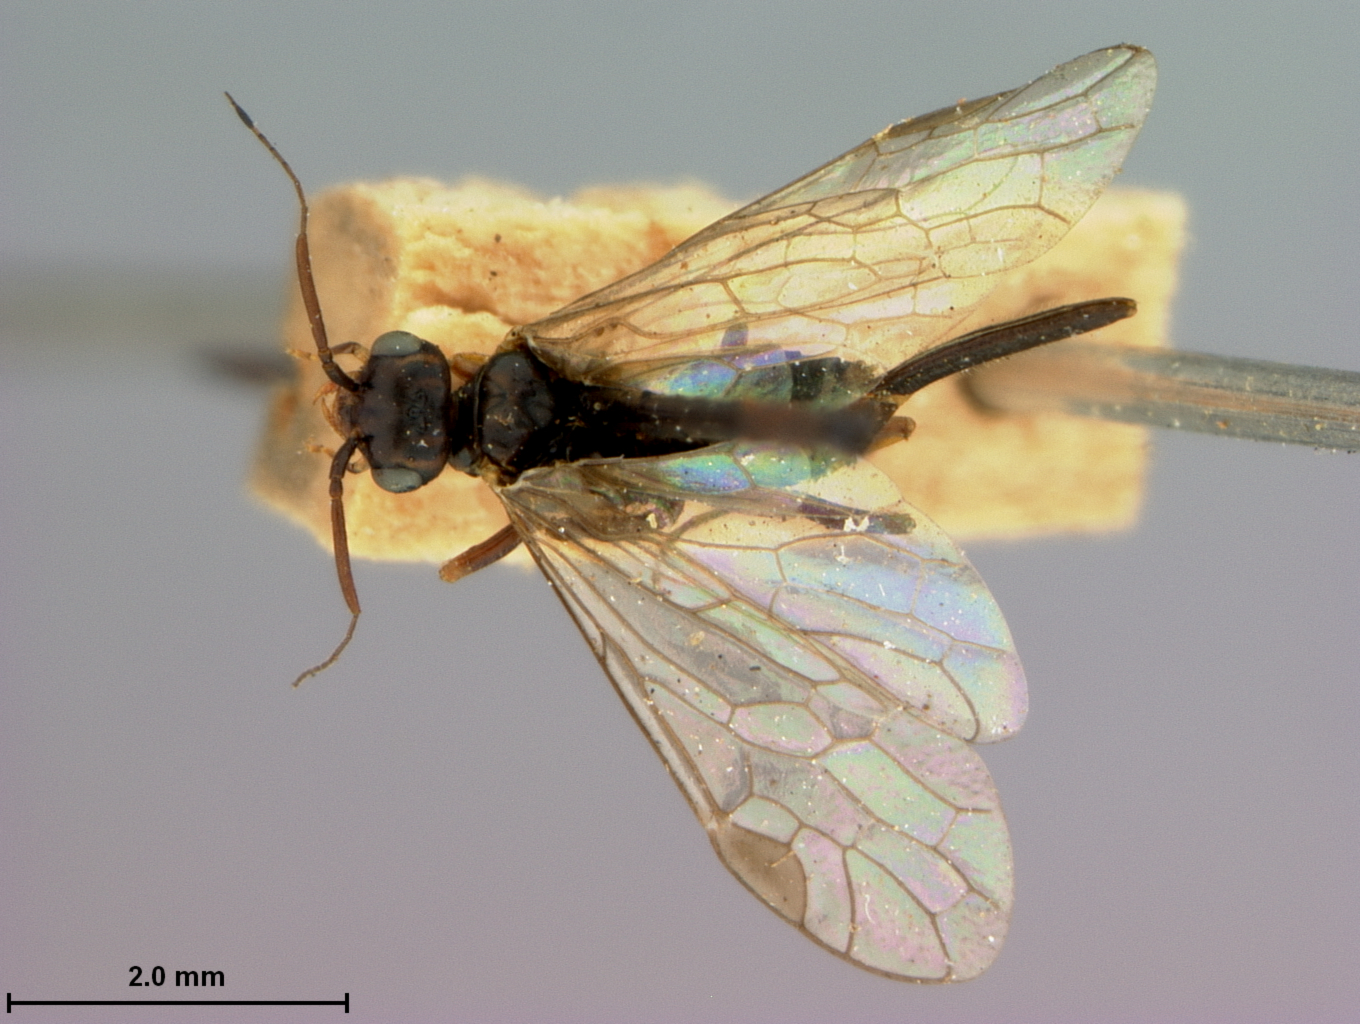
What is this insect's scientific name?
Xyela alni
